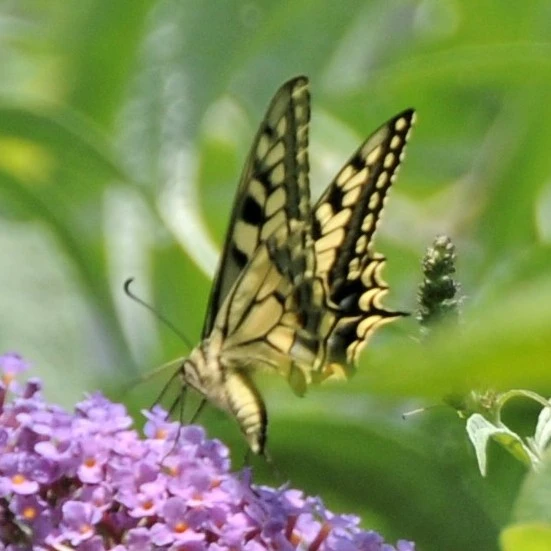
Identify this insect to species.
Papilio machaon
